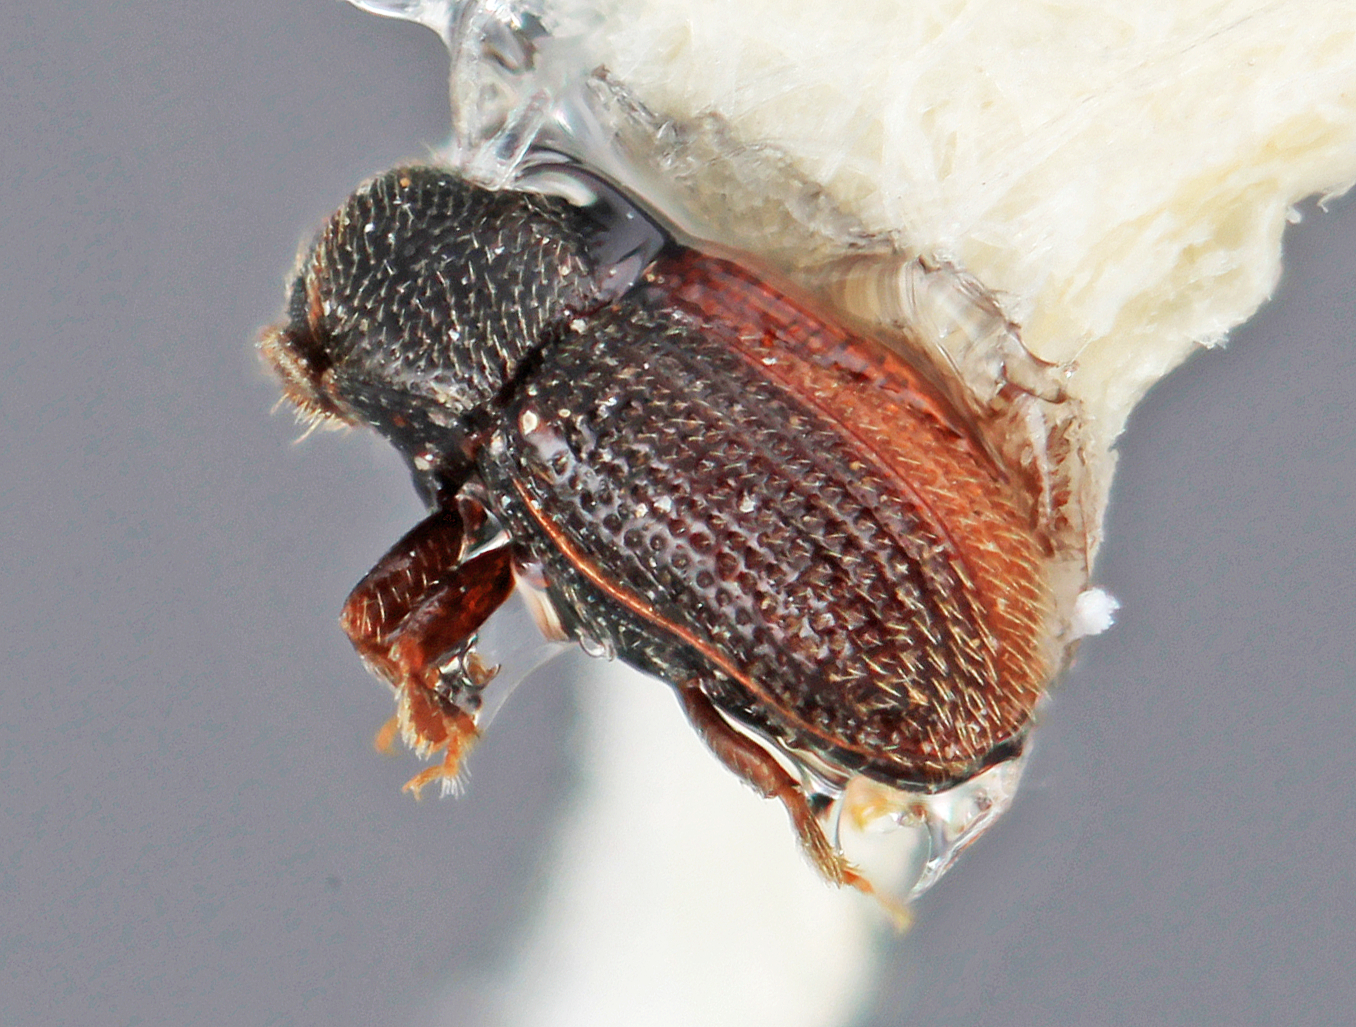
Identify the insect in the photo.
Microborus mexicanus
